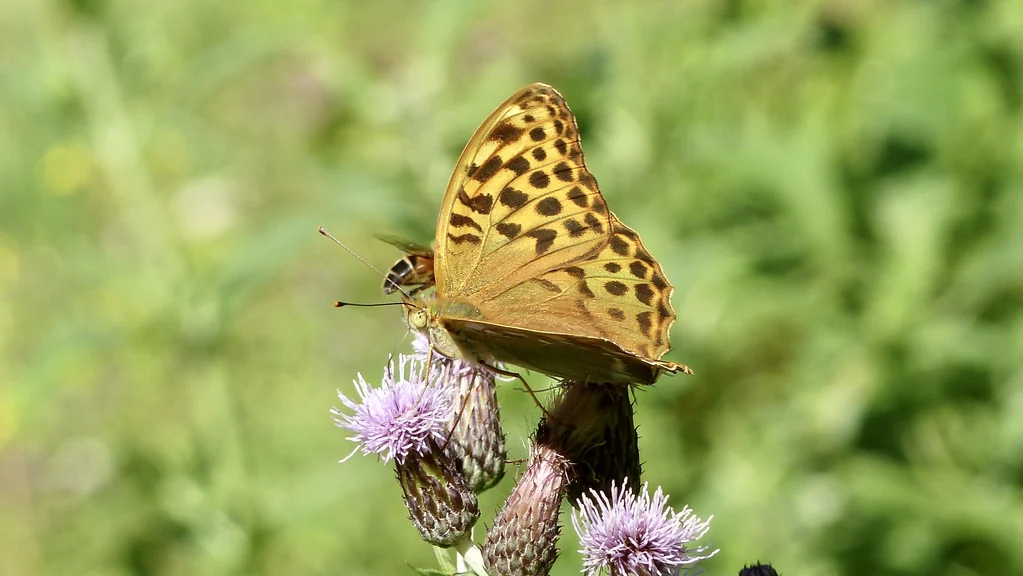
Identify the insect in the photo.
Argynnis paphia
